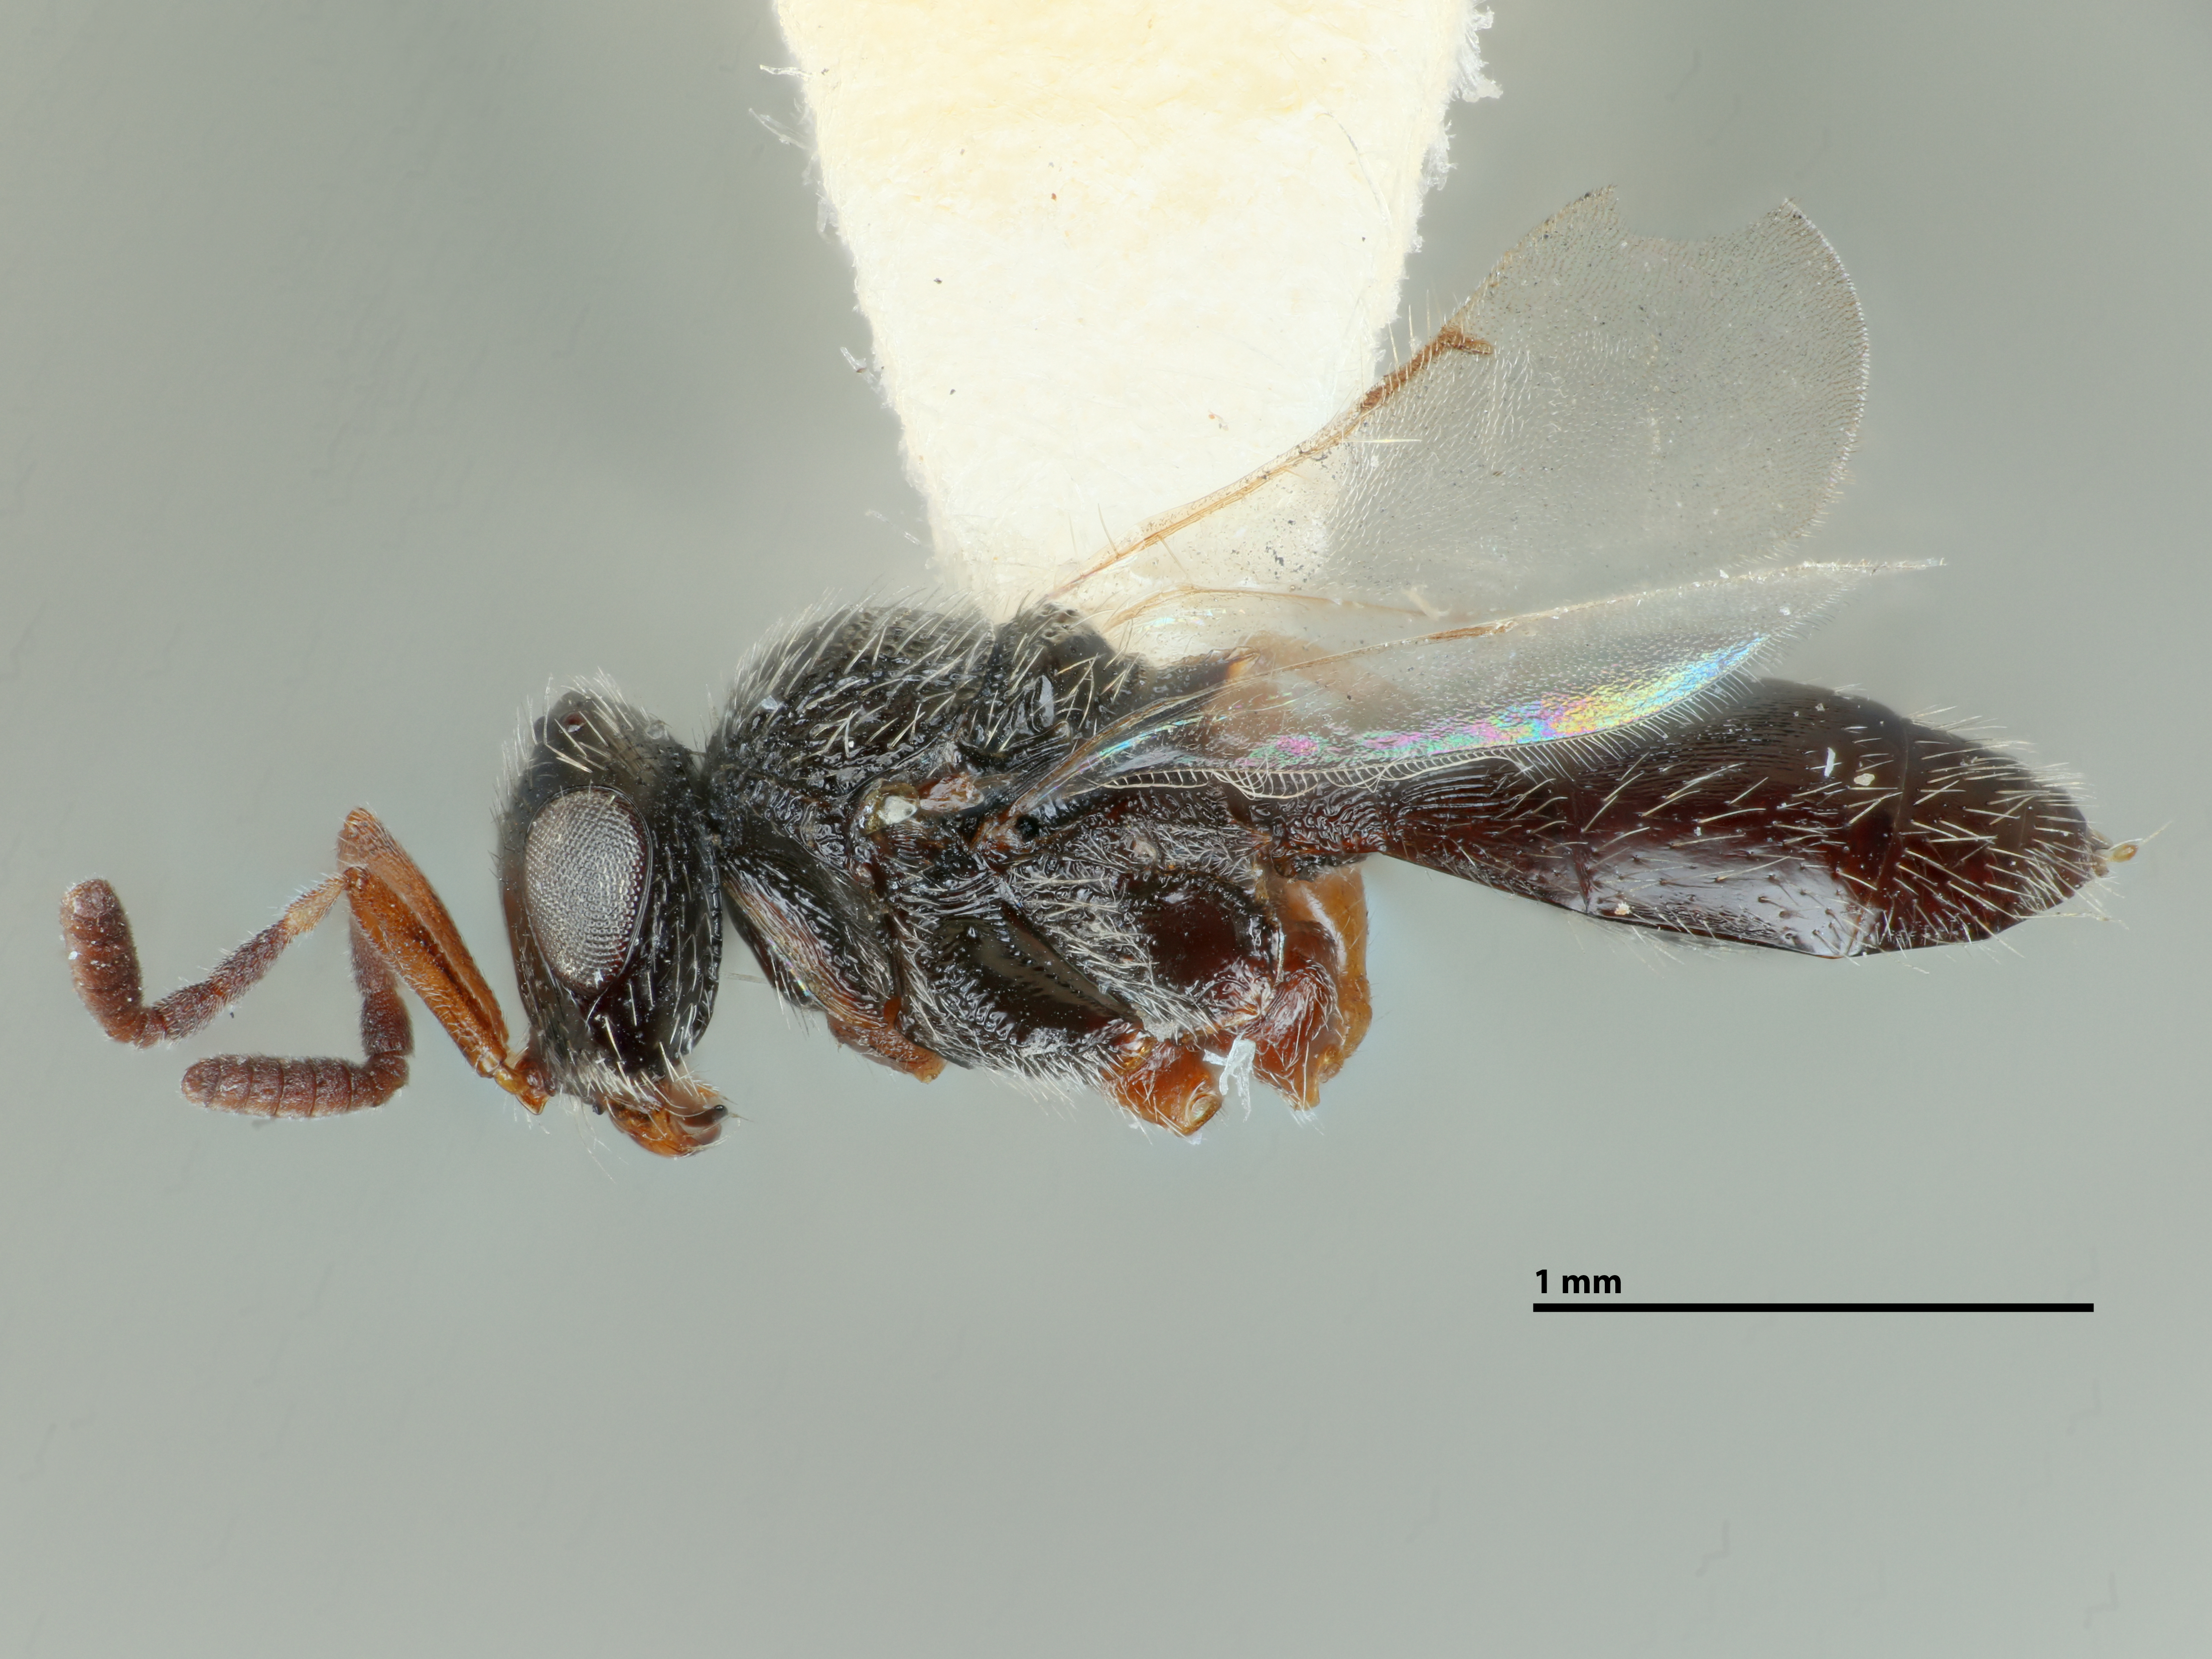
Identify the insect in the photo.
Teleas terricola
